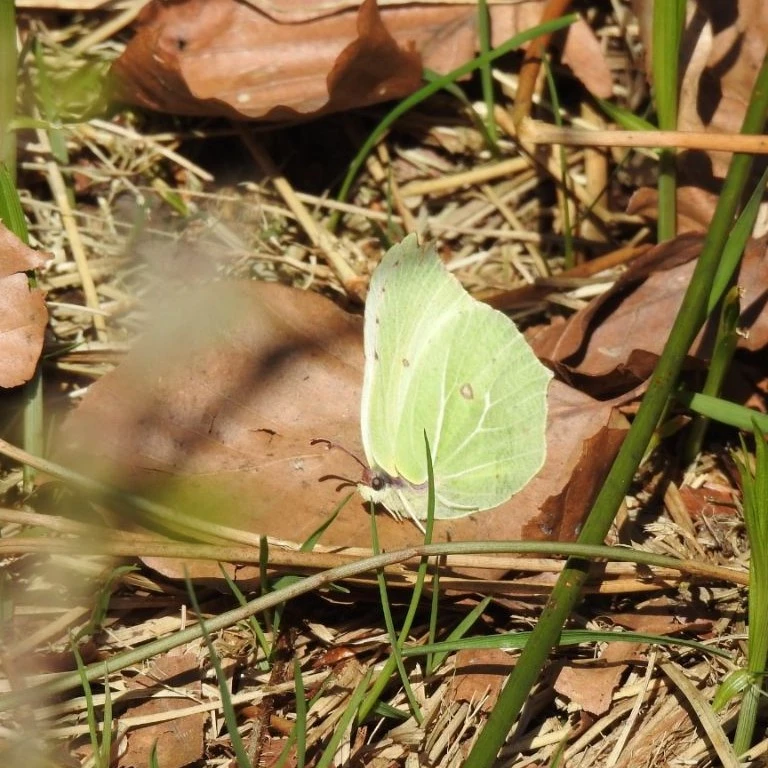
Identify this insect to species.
Gonepteryx rhamni
